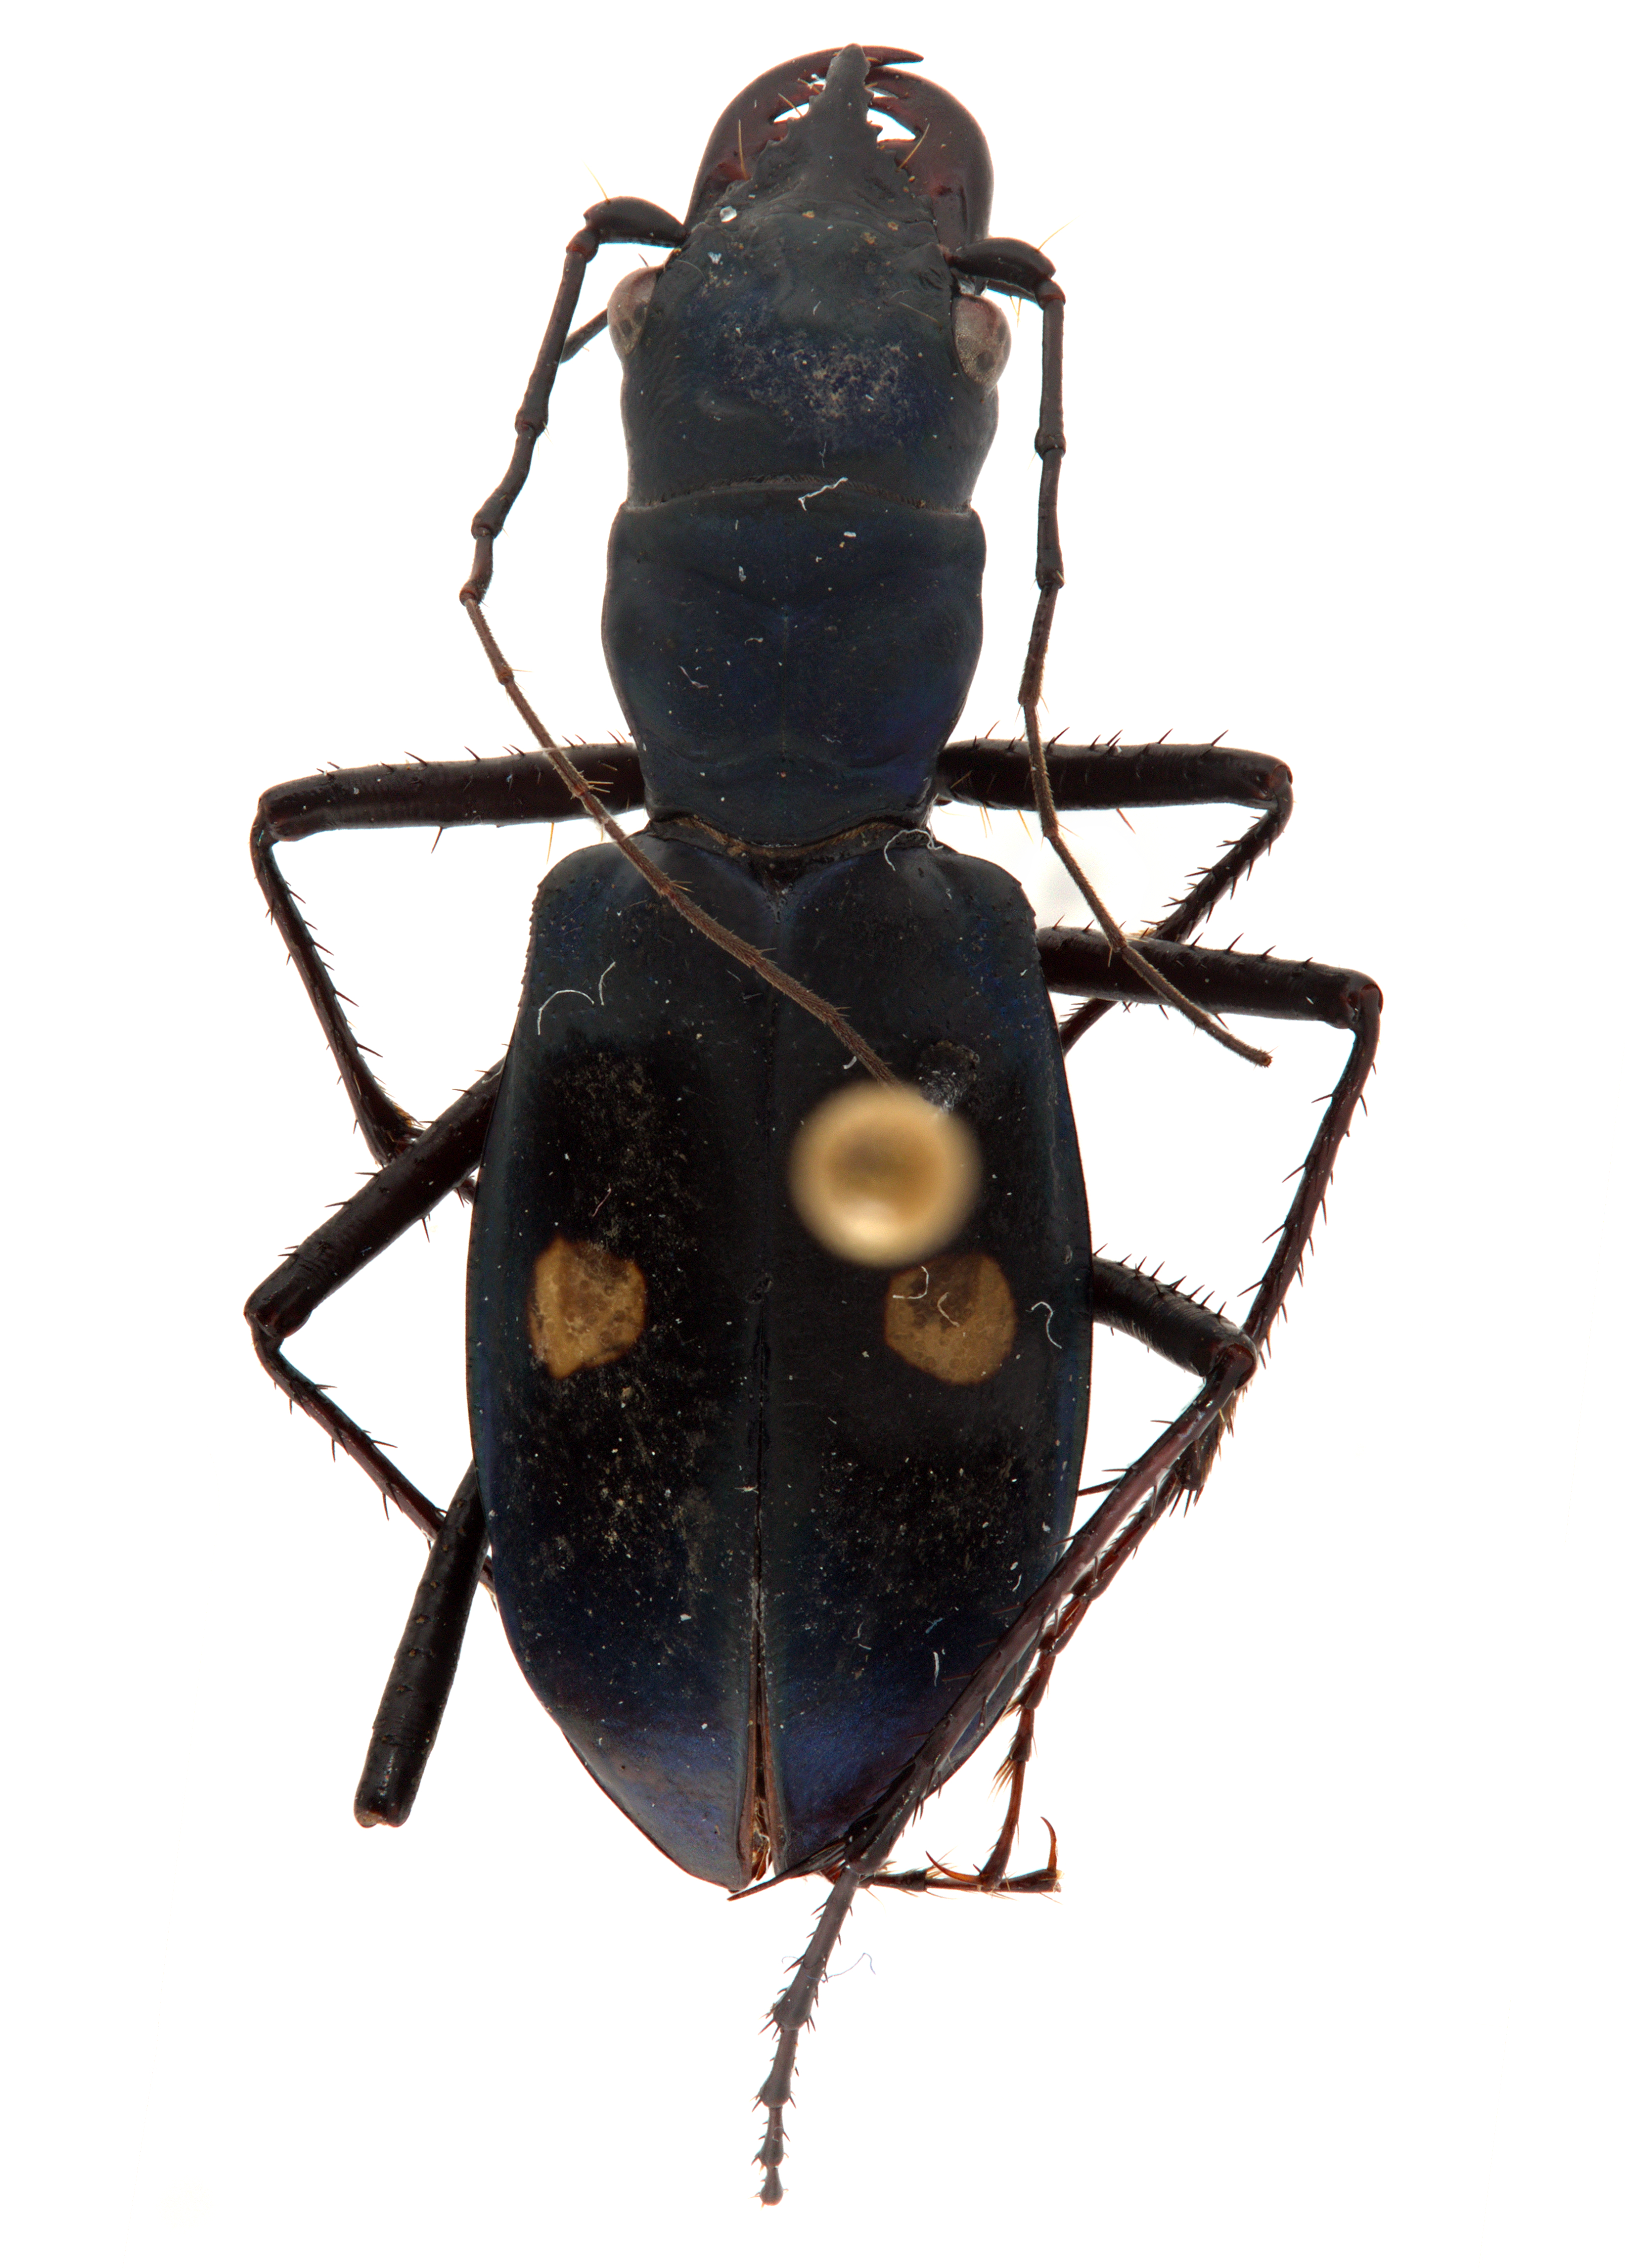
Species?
Pseudoxycheila tarsalis
